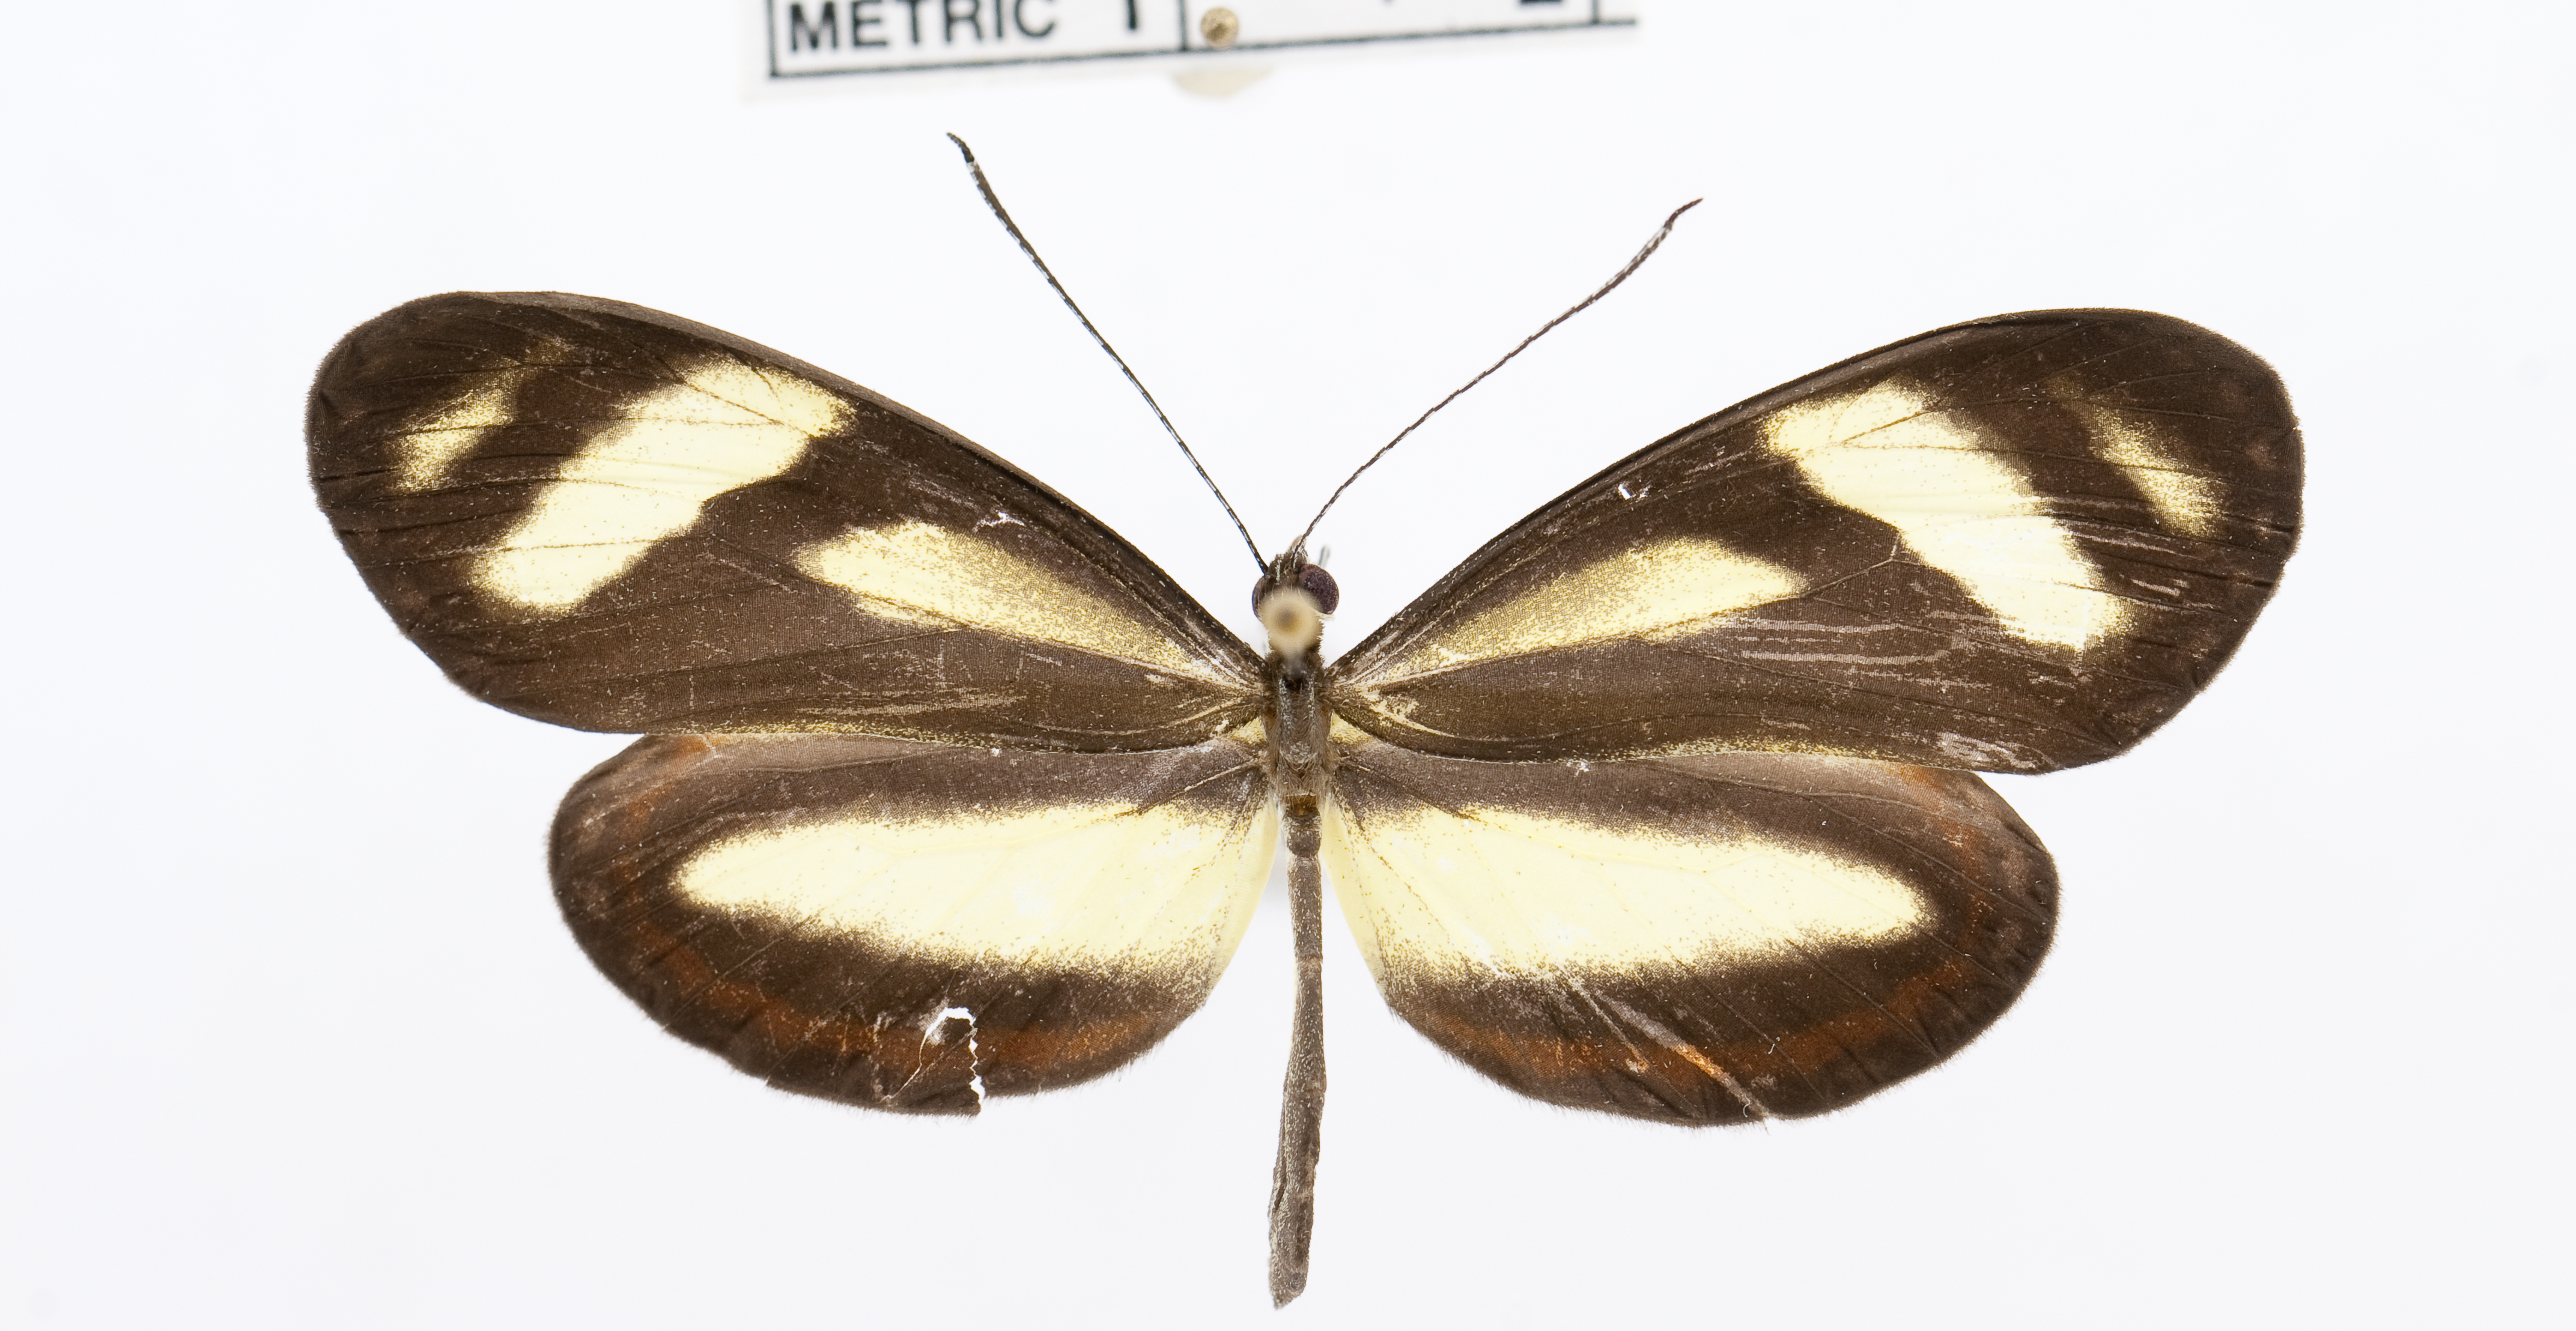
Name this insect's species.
Moschoneura pinthous
